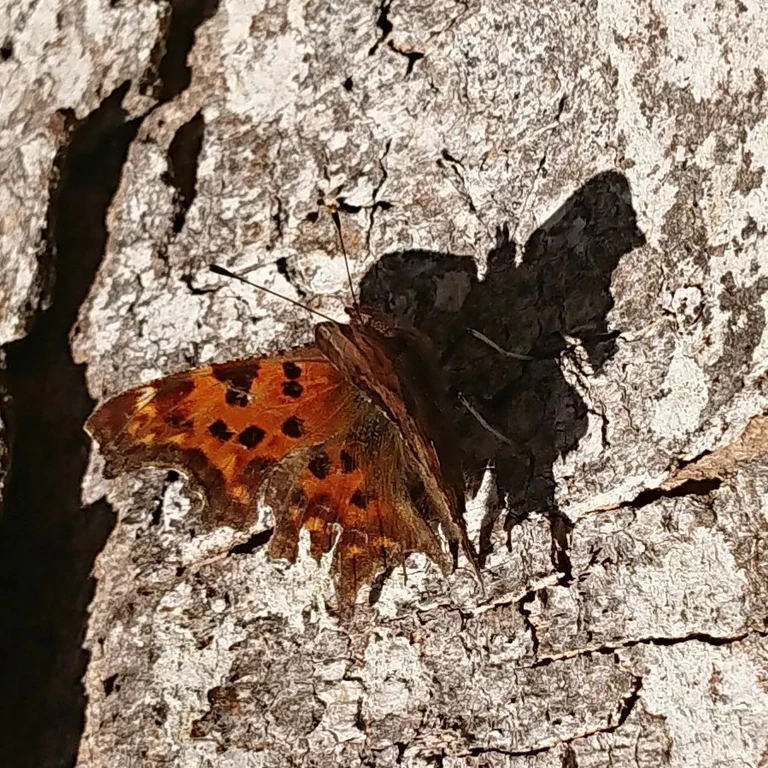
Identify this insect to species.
Polygonia c-album
